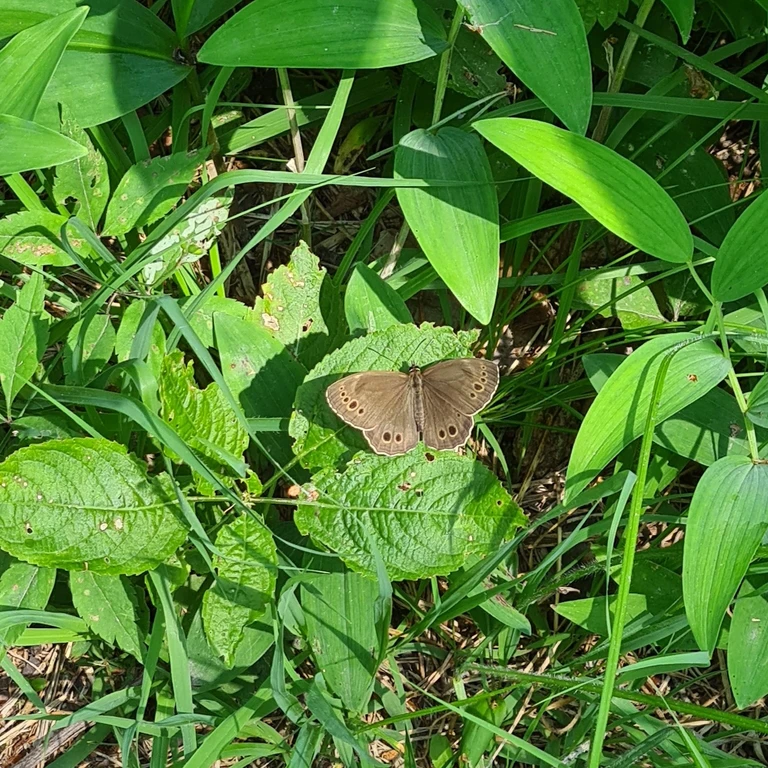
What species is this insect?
Lopinga achine (also Pararge achine)
